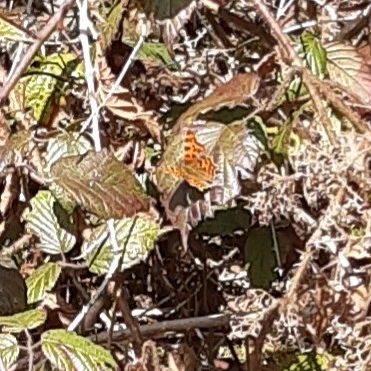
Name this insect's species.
Polygonia c-album
